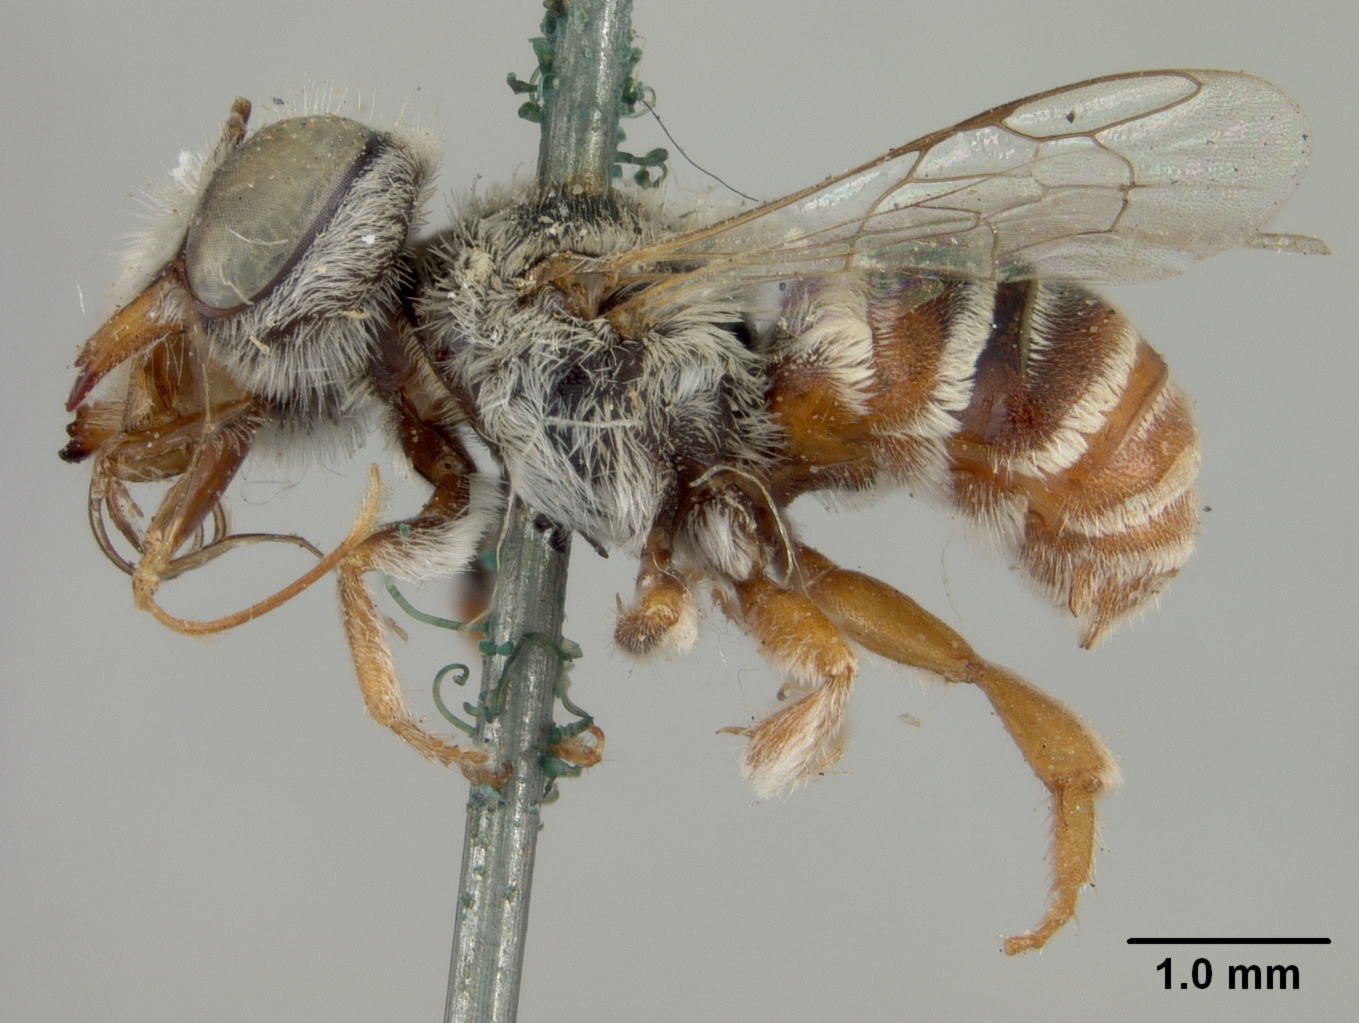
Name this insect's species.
Ashmeadiella holtii
